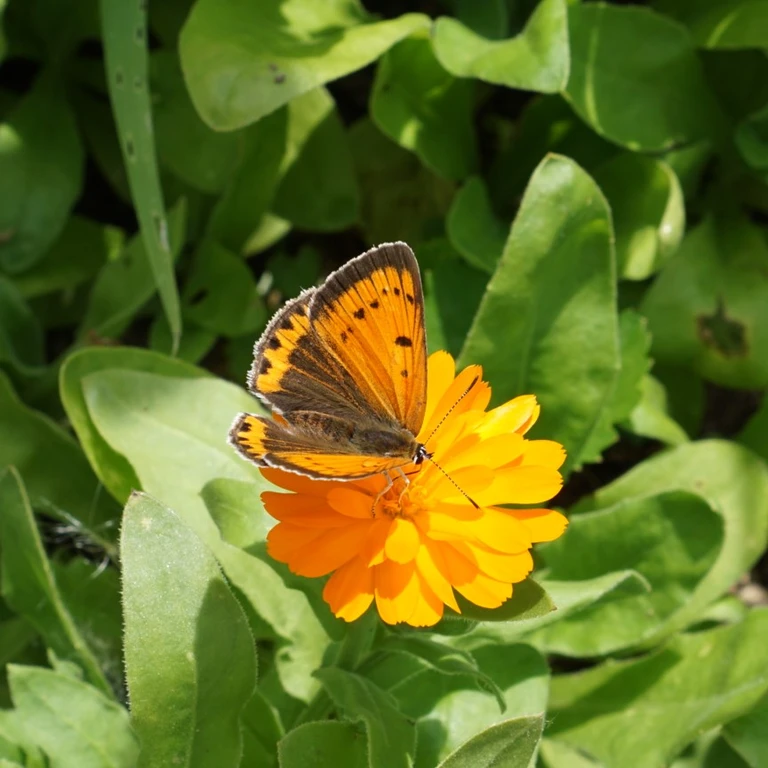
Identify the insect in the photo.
Lycaena dispar
